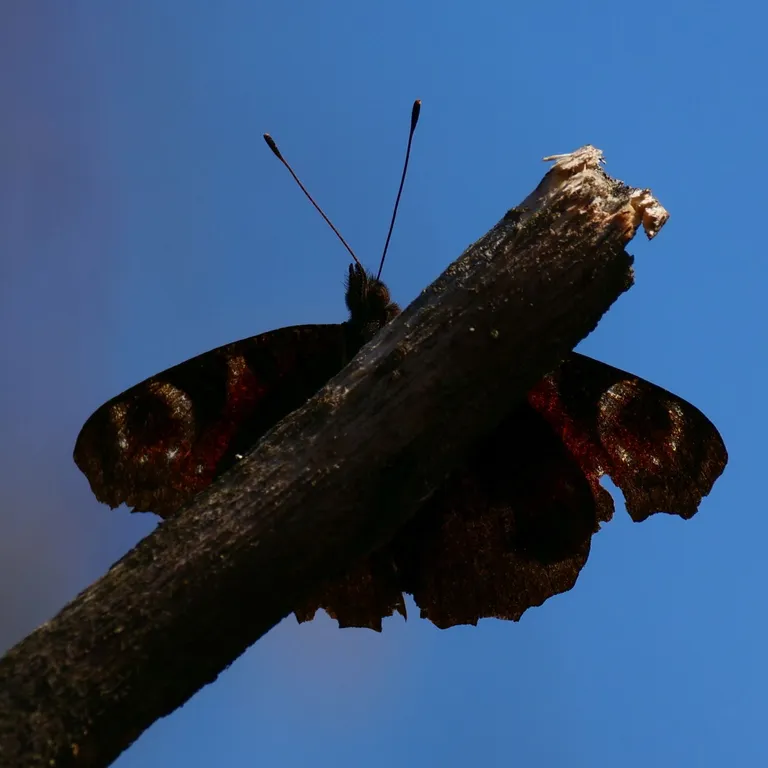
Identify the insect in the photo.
Aglais io
